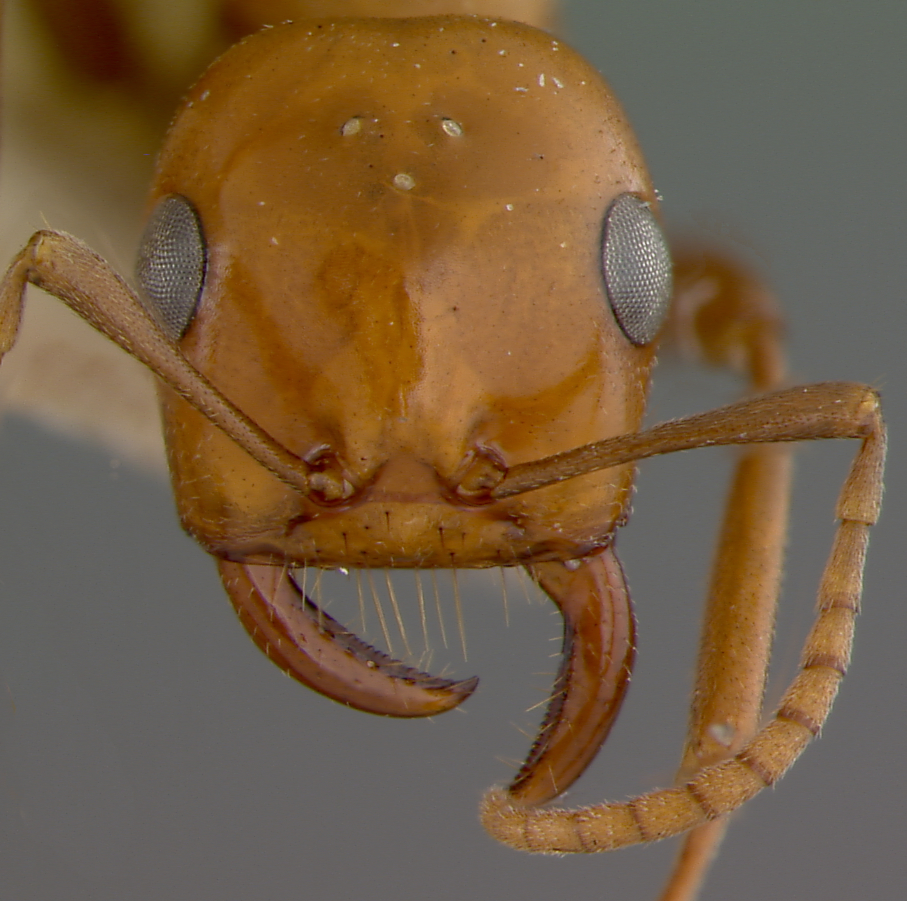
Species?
Polyergus rufescens
